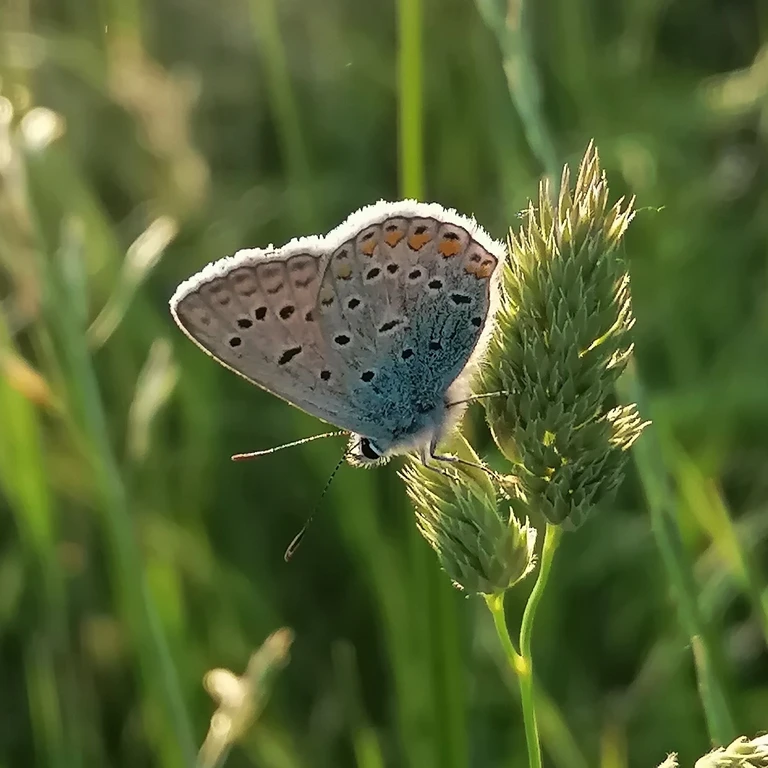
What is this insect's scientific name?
Polyommatus icarus
